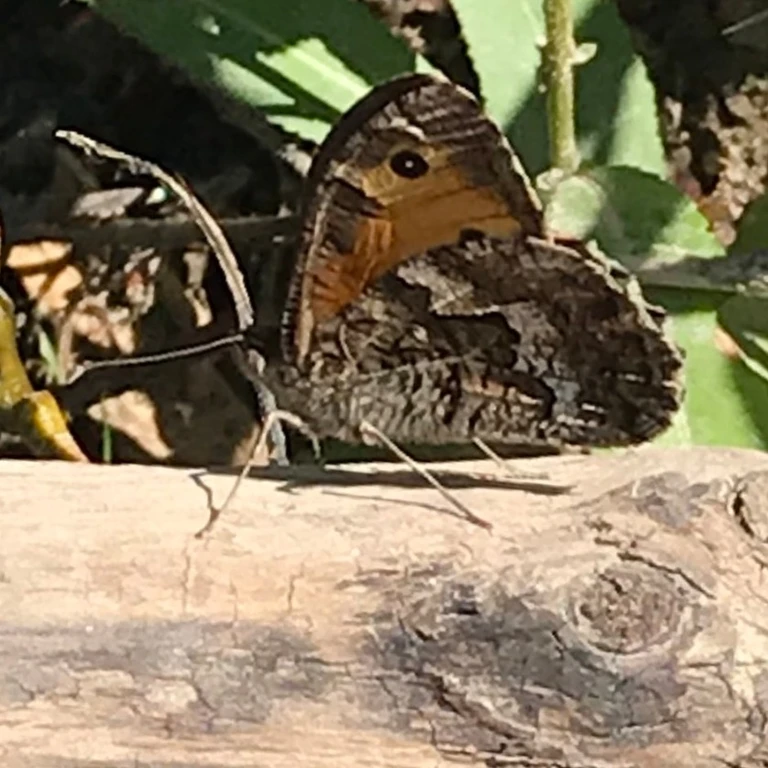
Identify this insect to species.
Hipparchia semele
